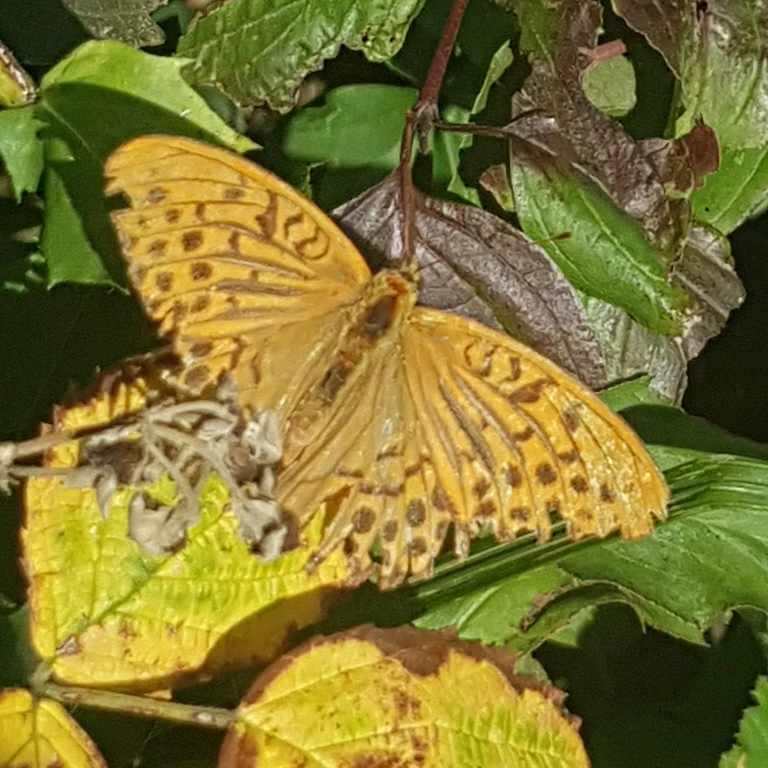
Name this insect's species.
Argynnis paphia
